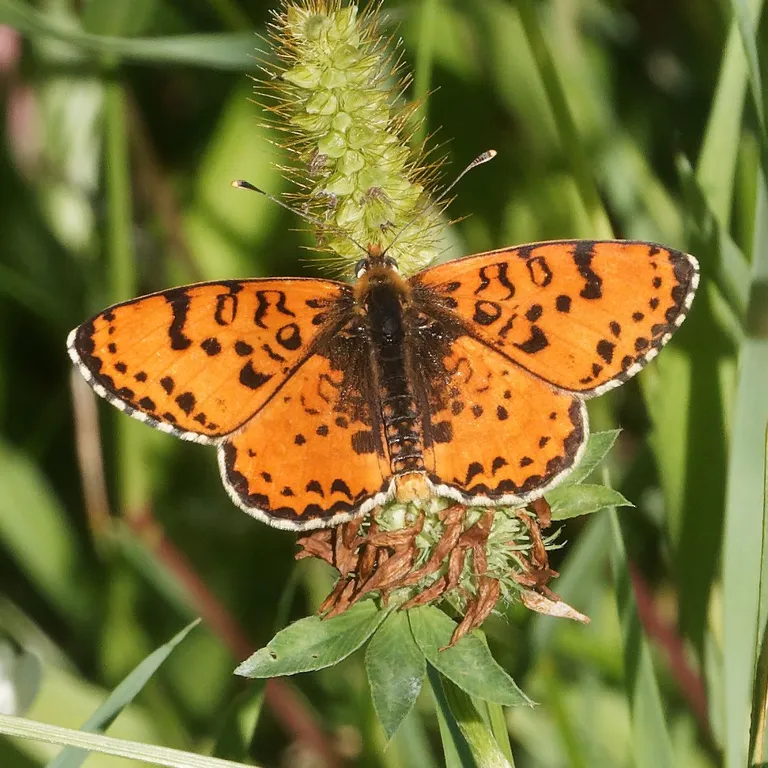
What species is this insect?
Melitaea didyma
